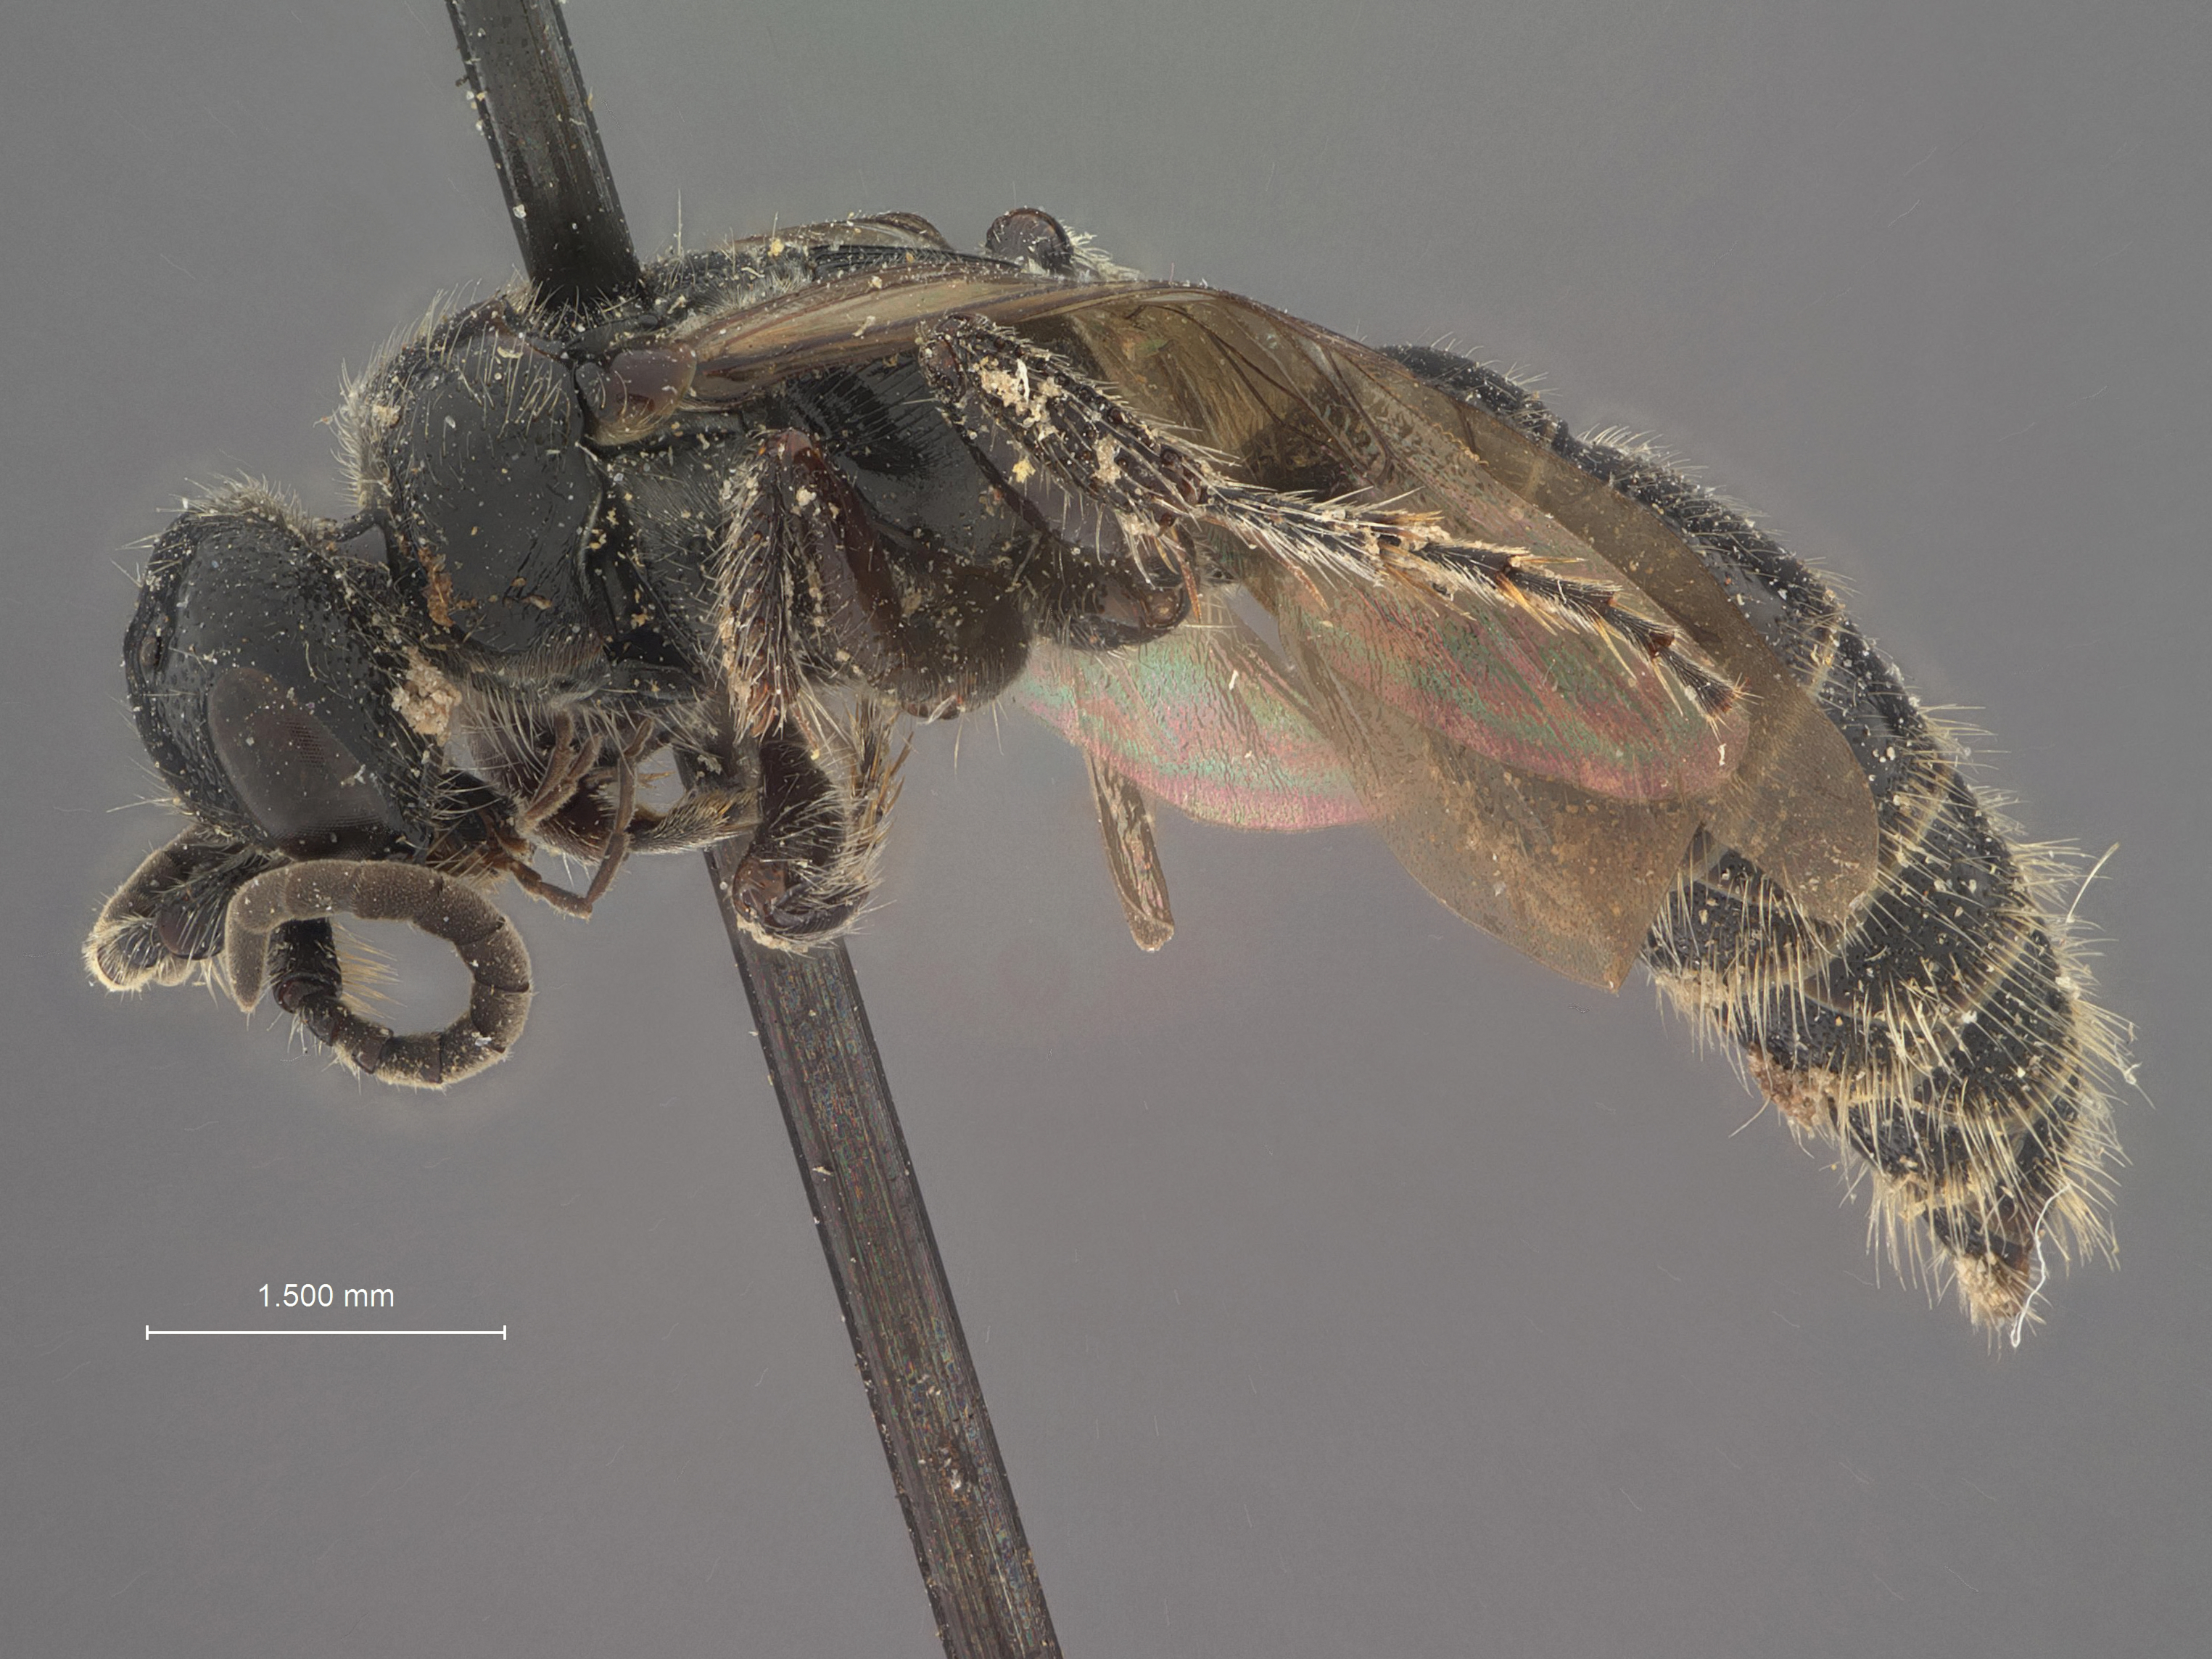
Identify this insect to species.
Tiphia nervidirecta
